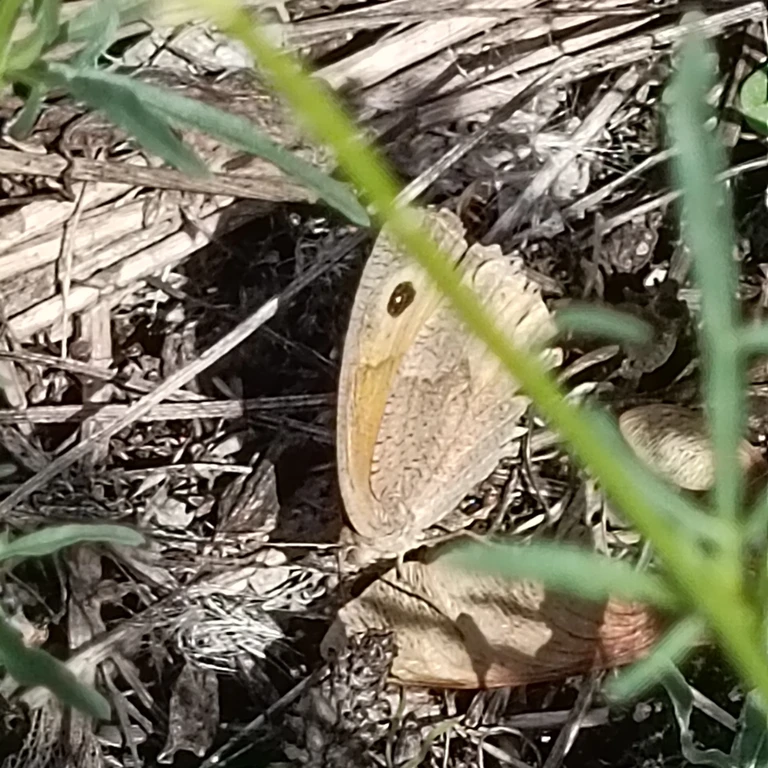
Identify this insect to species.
Maniola jurtina
